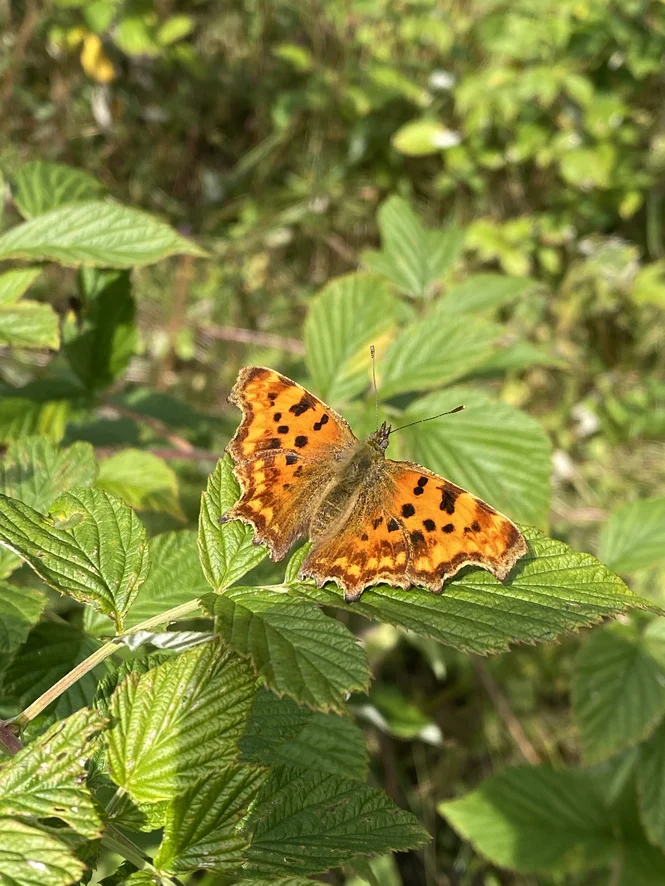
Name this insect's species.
Polygonia c-album
